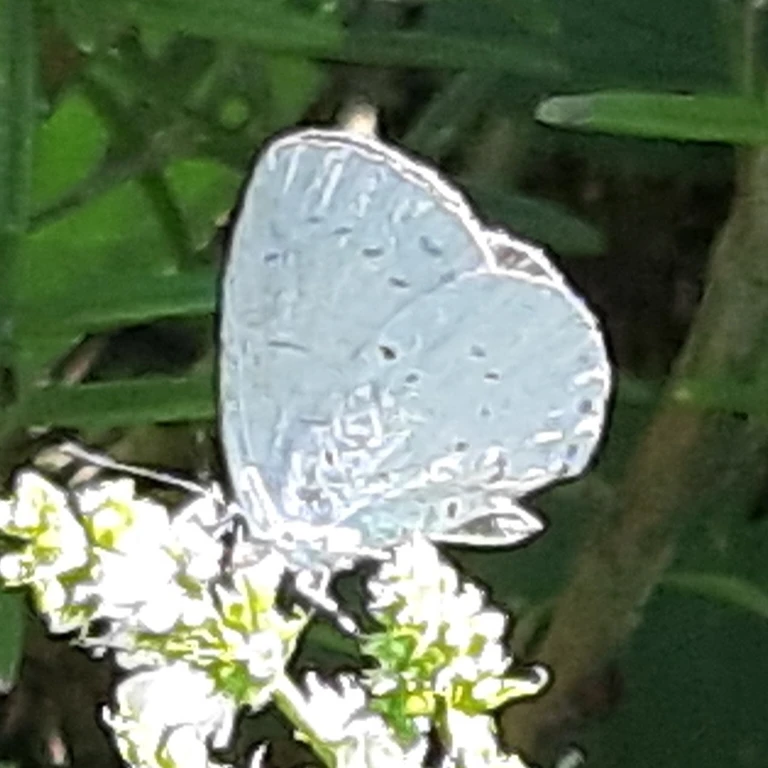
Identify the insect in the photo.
Celastrina argiolus
